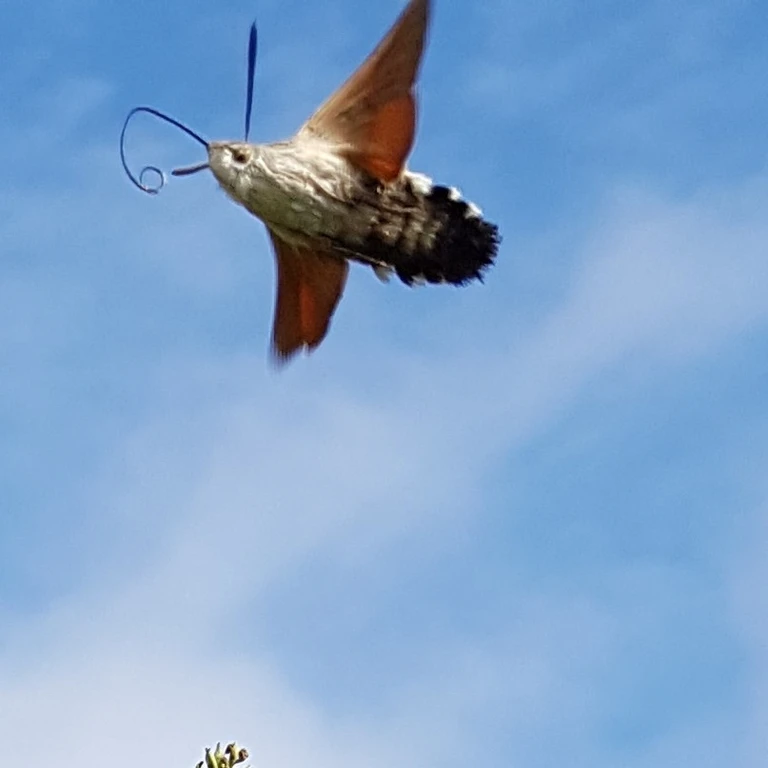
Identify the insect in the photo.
Macroglossum stellatarum
